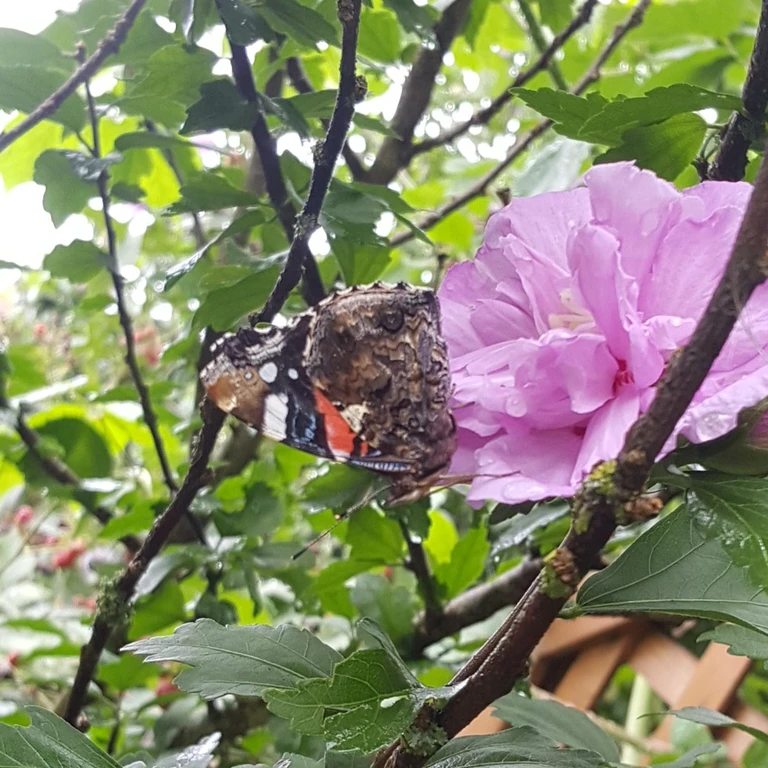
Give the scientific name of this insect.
Vanessa atalanta
